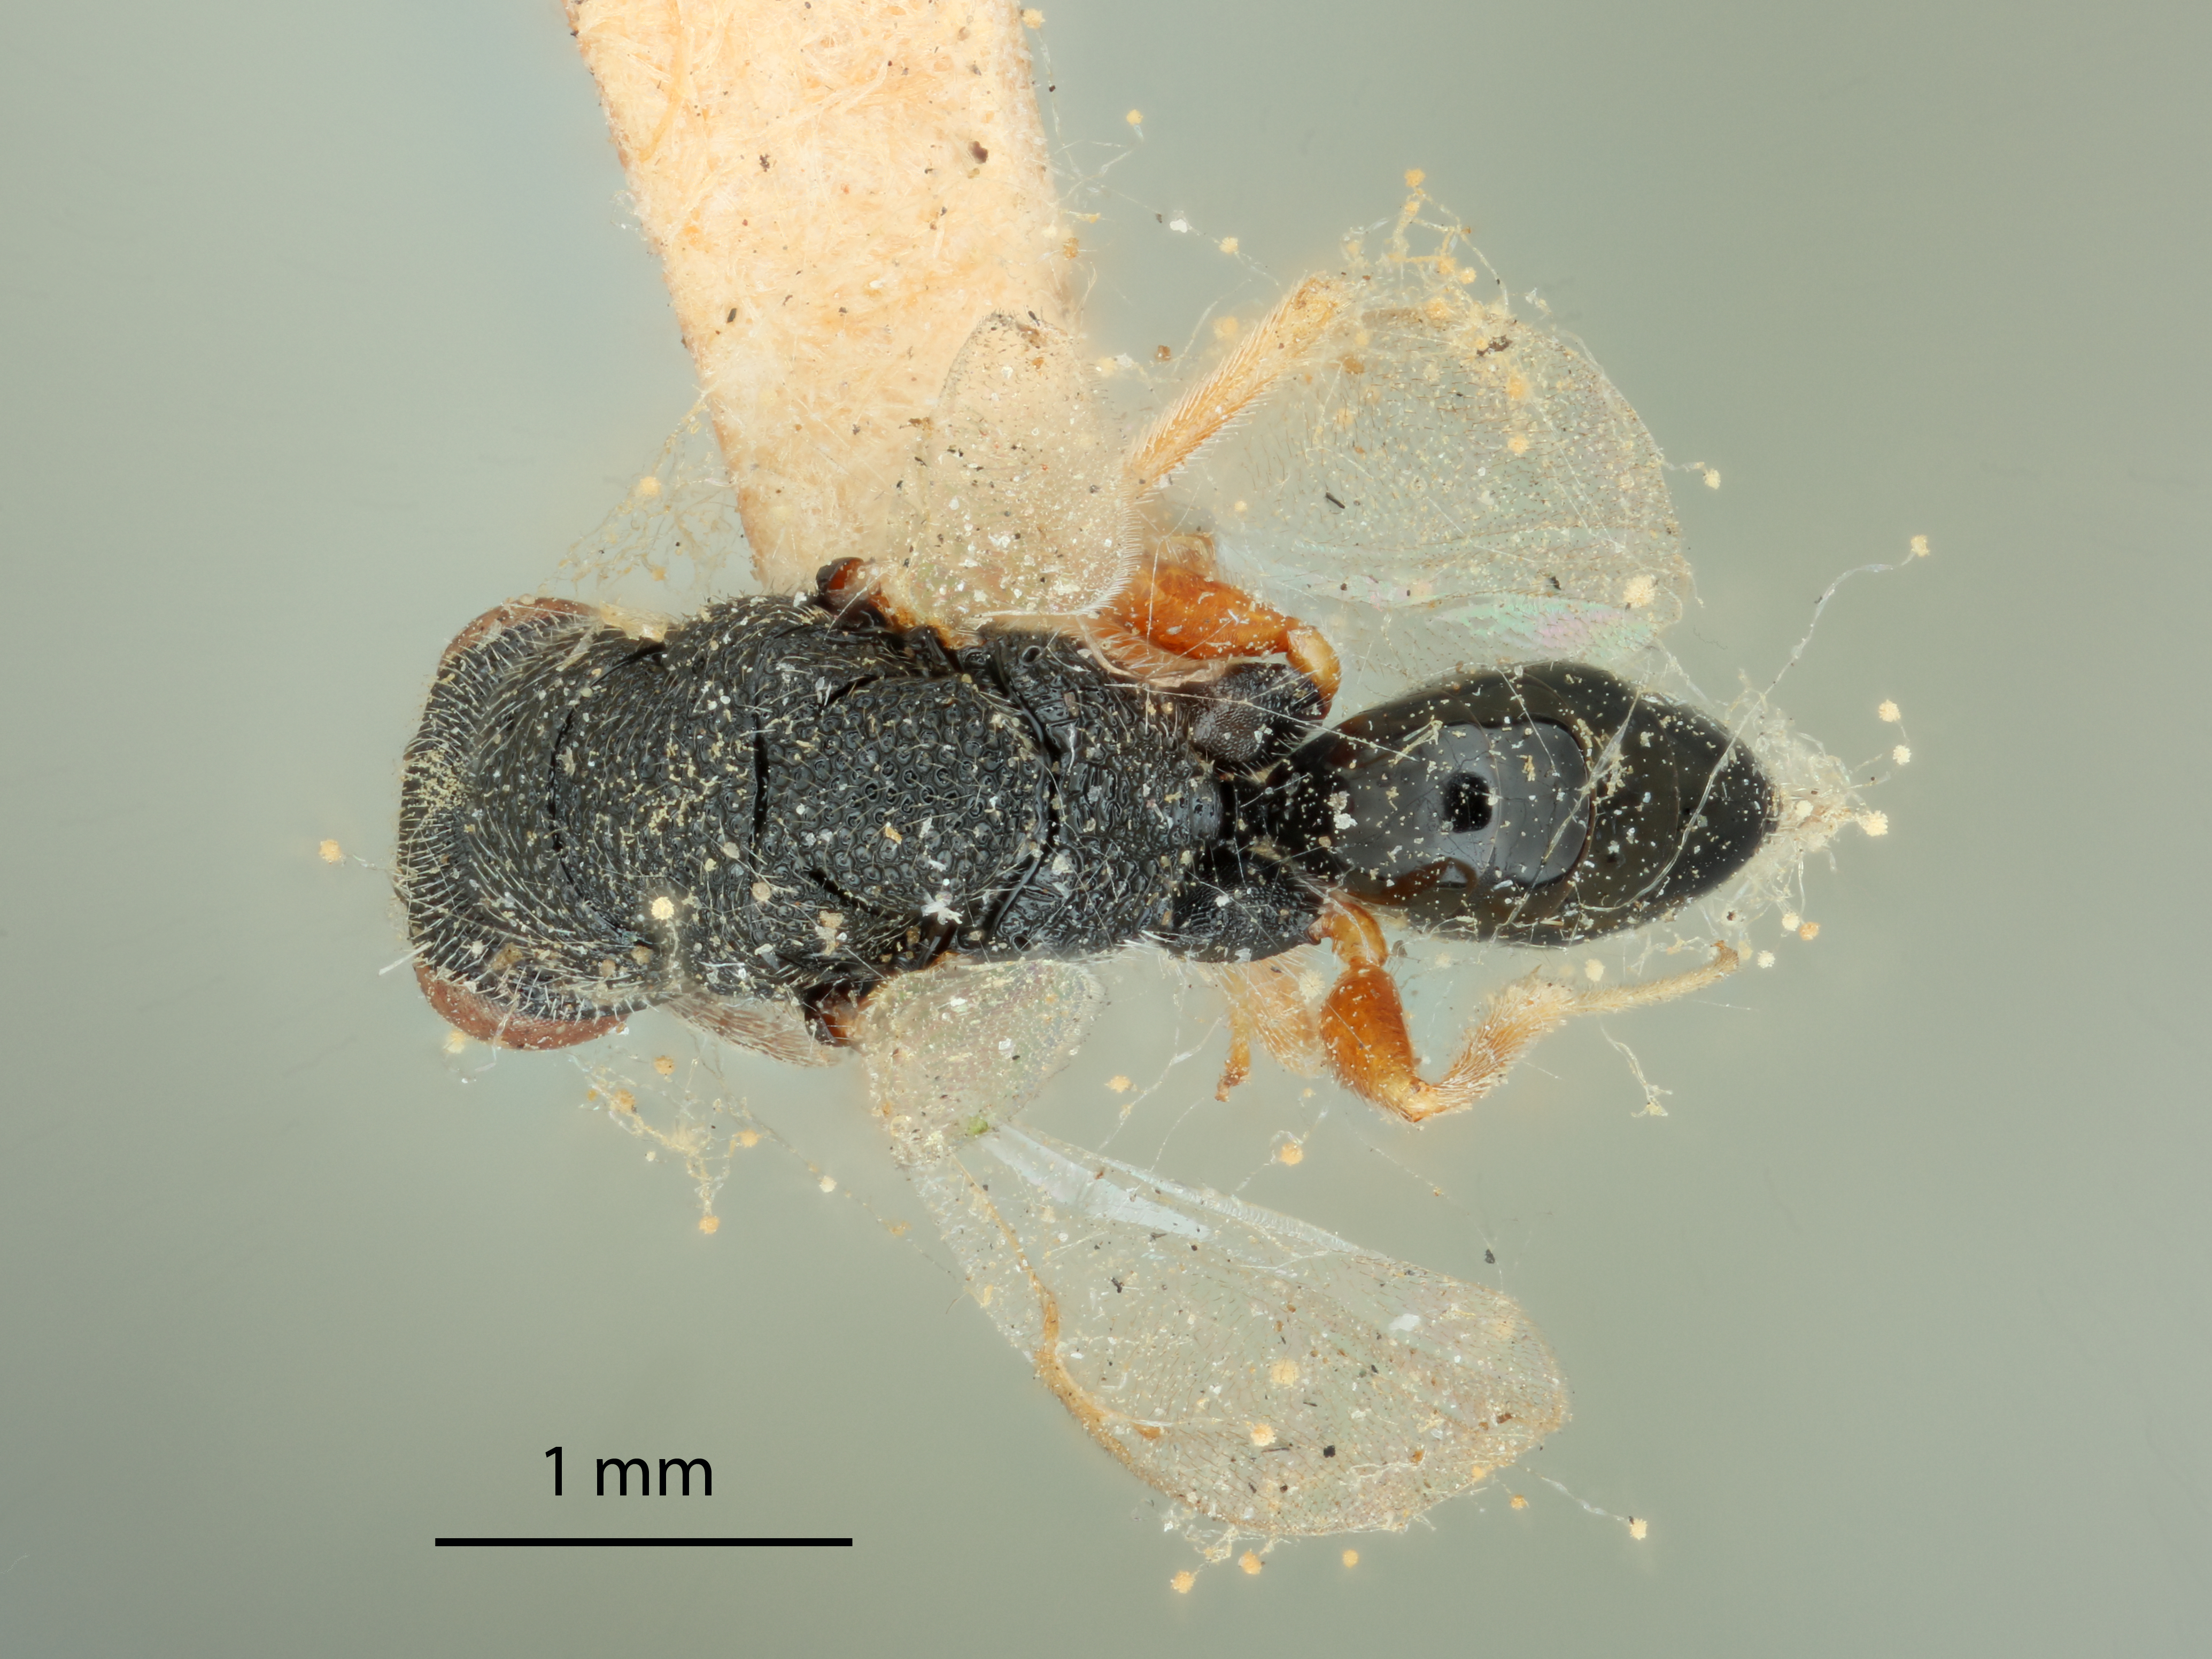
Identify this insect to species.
Eurytoma dorcaschemae
